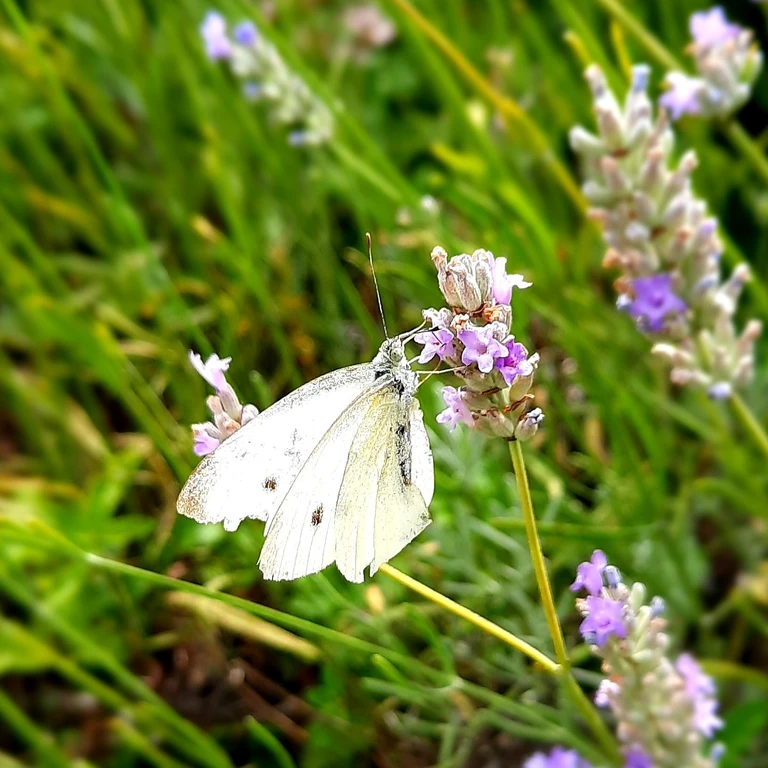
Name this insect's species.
Pieris napi
